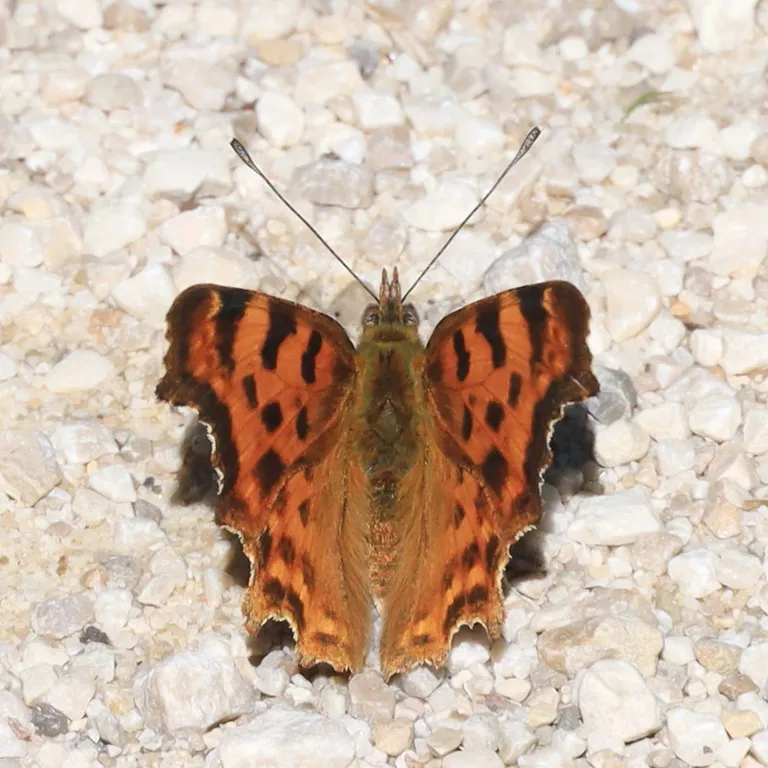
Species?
Polygonia c-album
